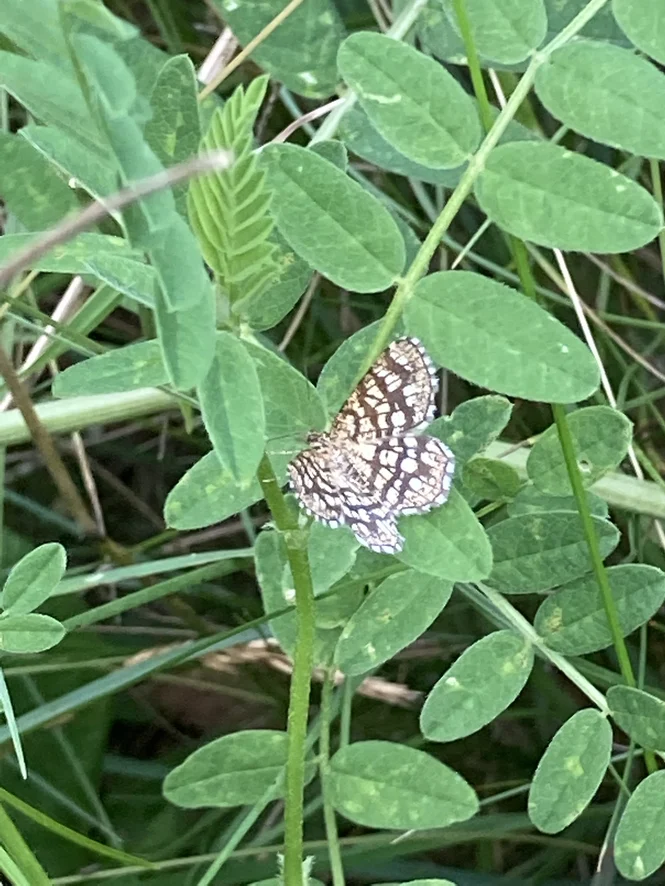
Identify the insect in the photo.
Chiasmia clathrata
